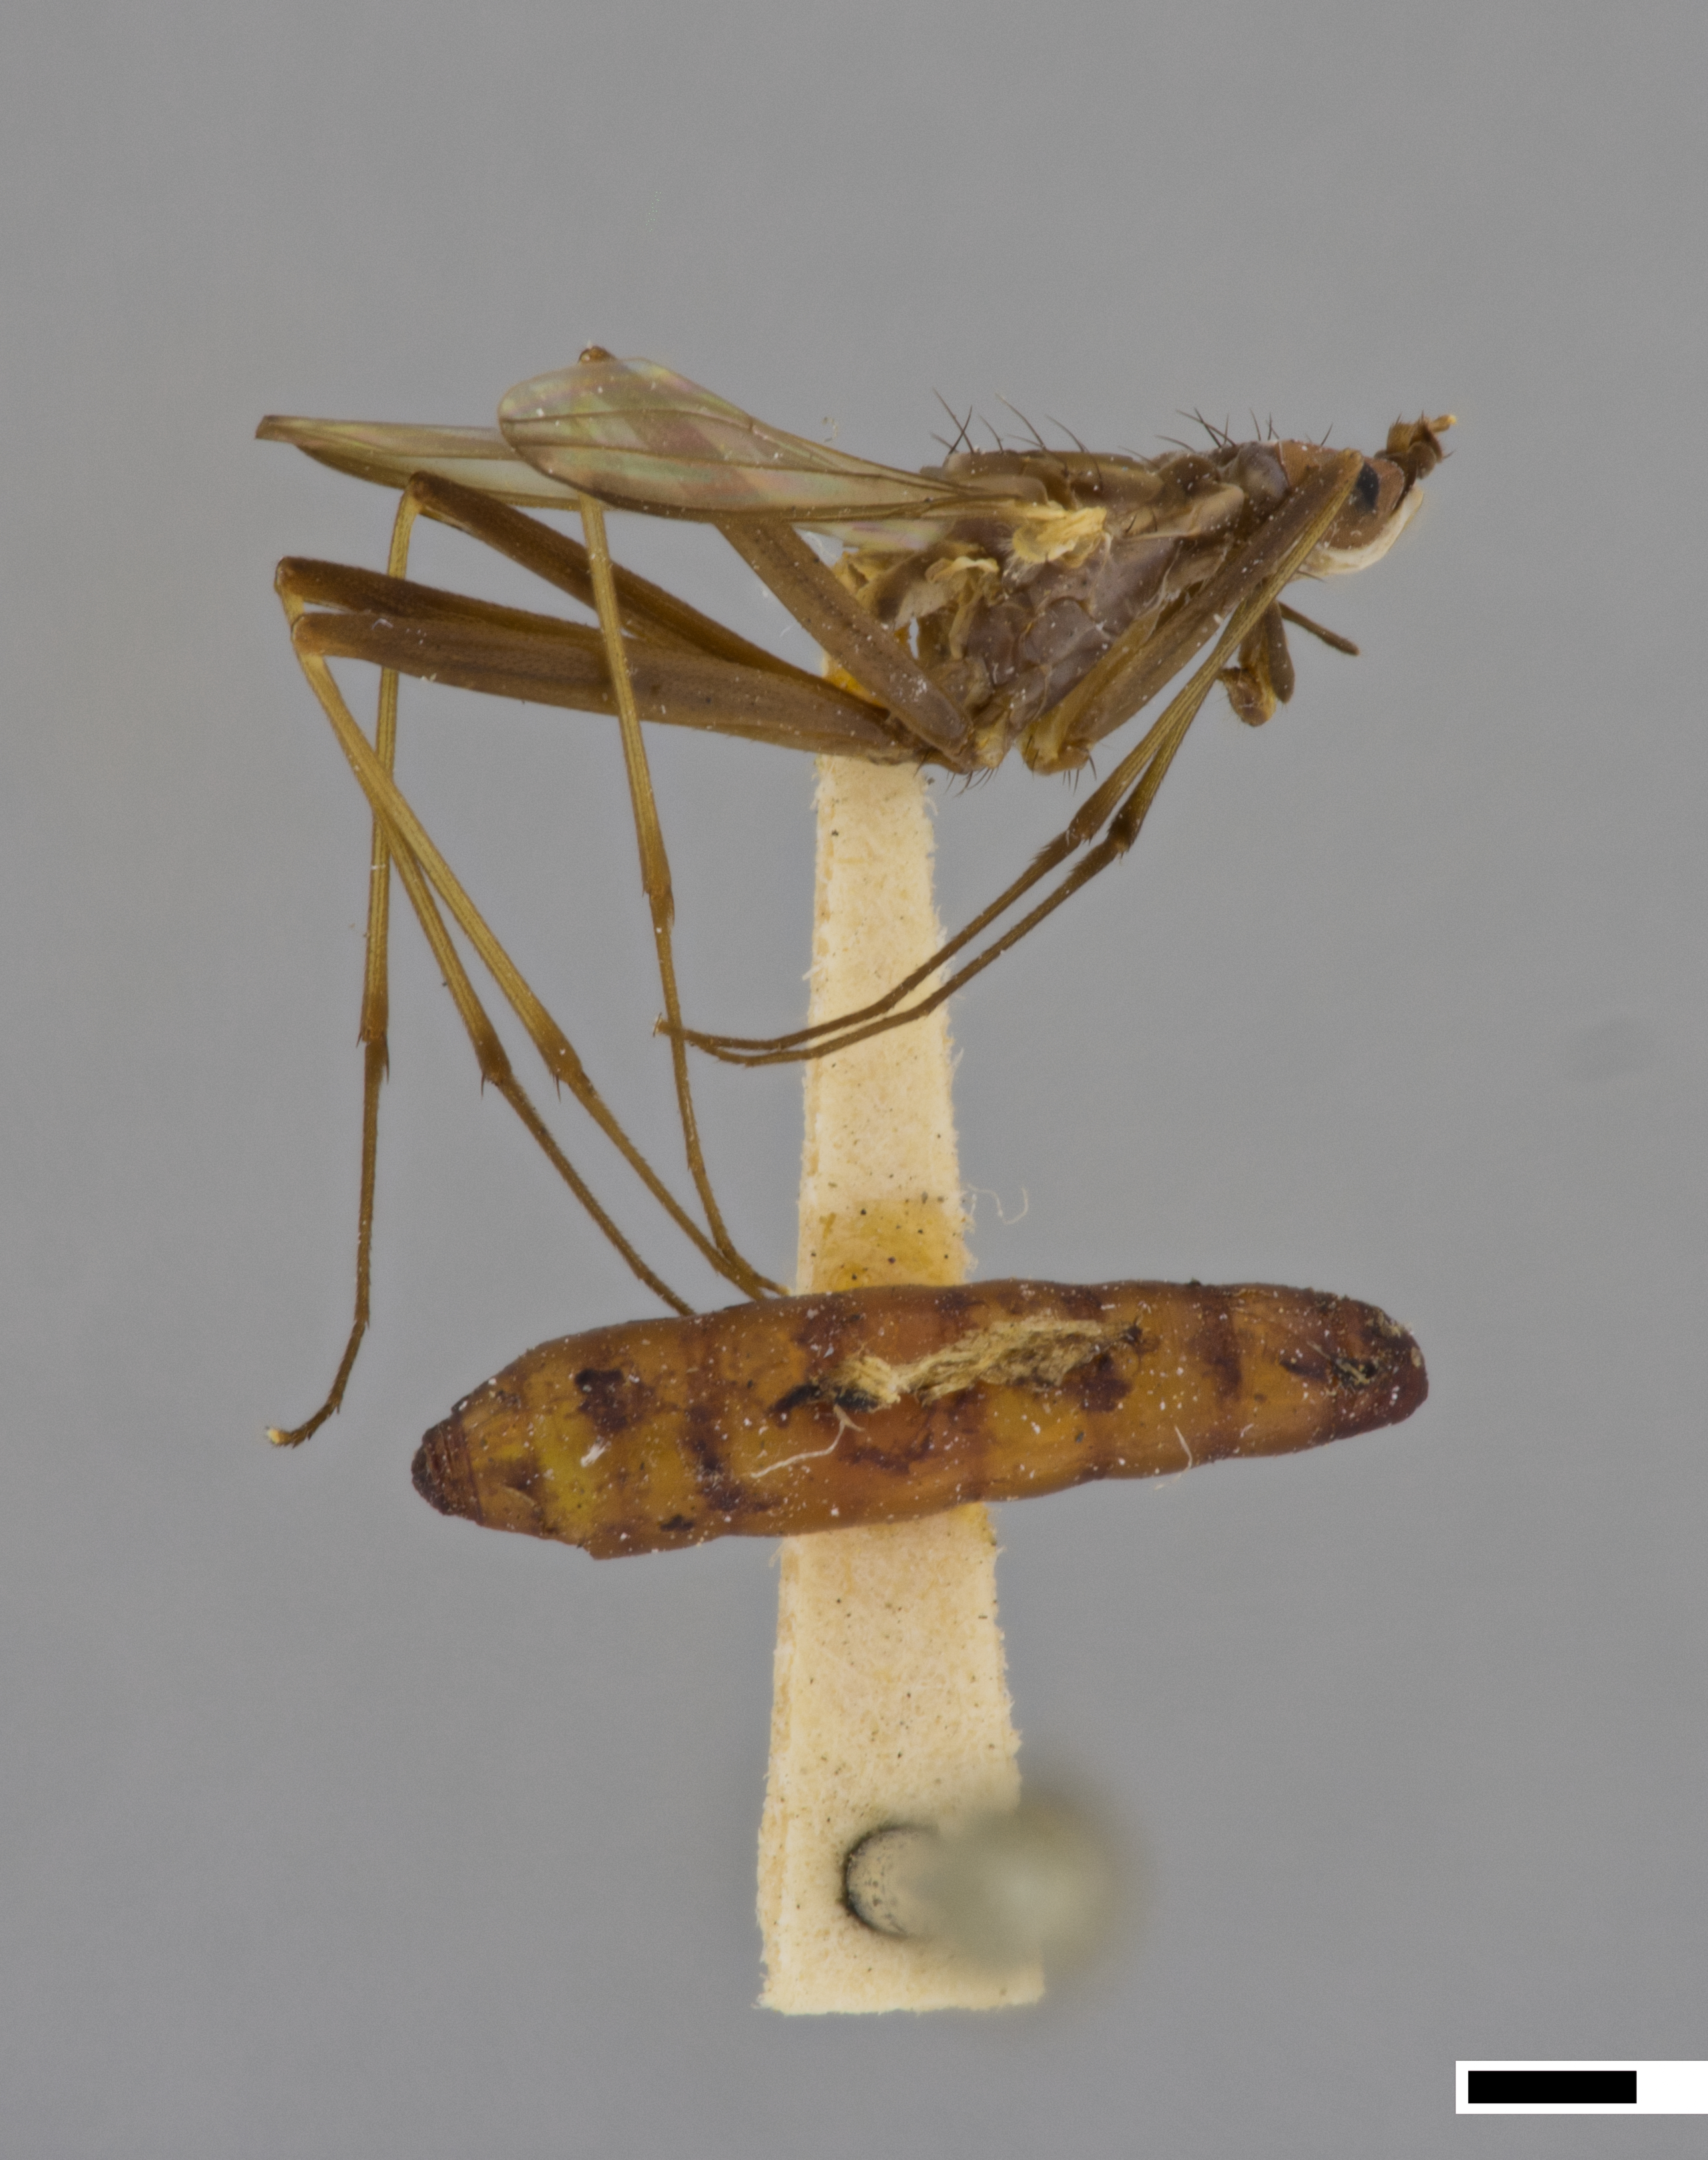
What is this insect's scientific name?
Chaetonerius comperei
